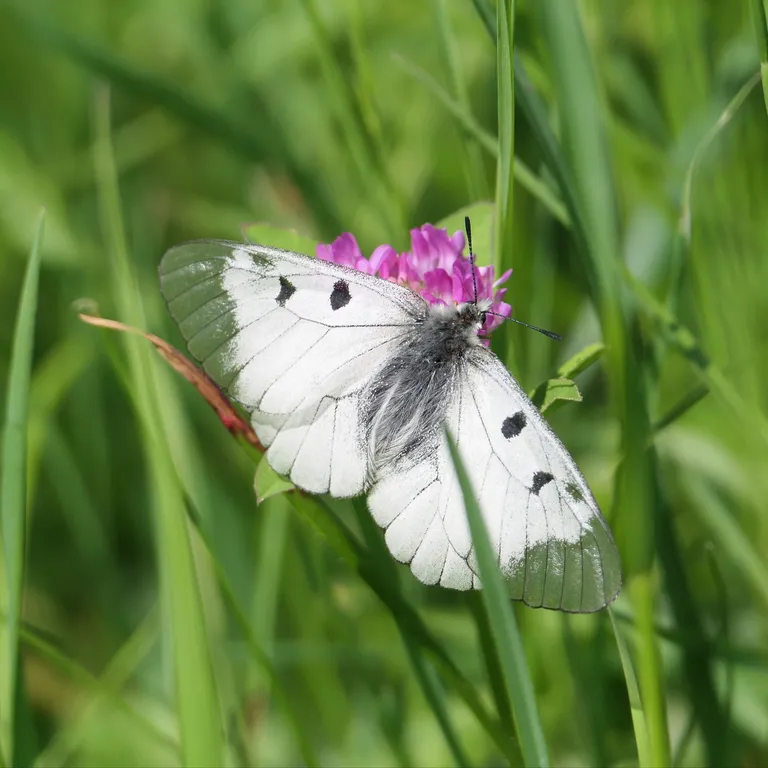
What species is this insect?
Parnassius mnemosyne
